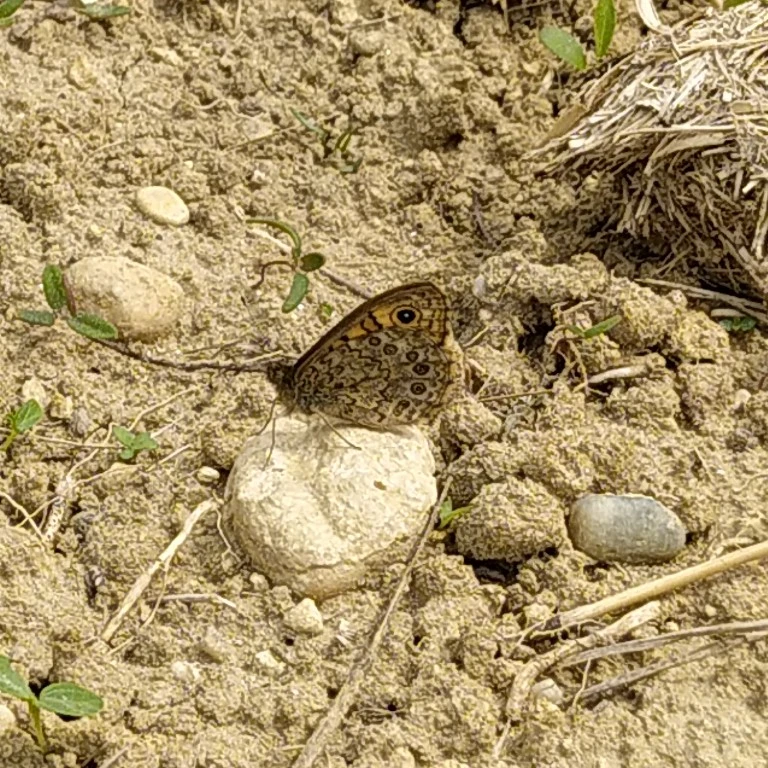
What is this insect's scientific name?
Lasiommata megera (also Pararge megera)
